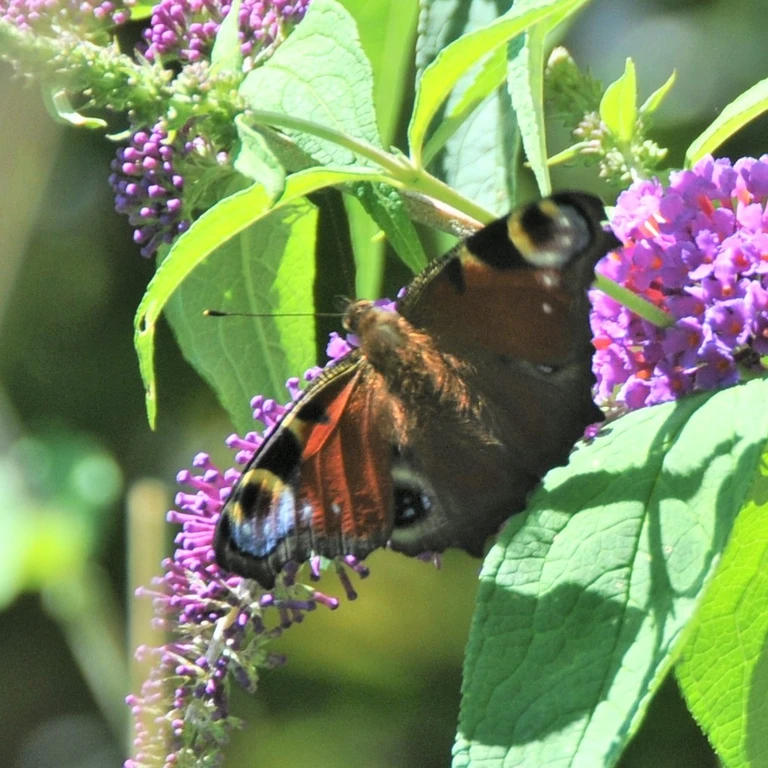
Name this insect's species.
Aglais io
